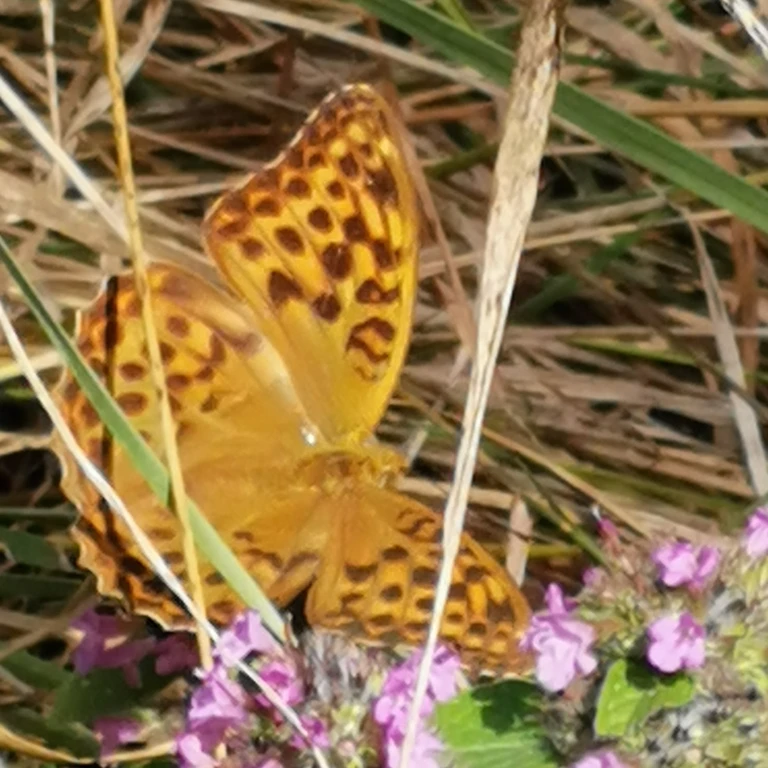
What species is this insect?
Argynnis paphia
